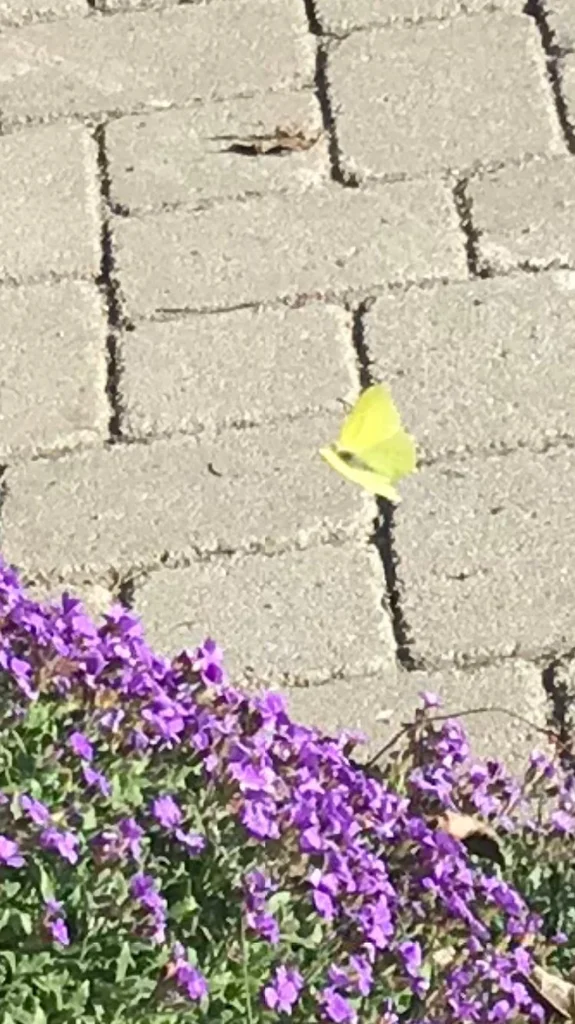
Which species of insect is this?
Gonepteryx rhamni
